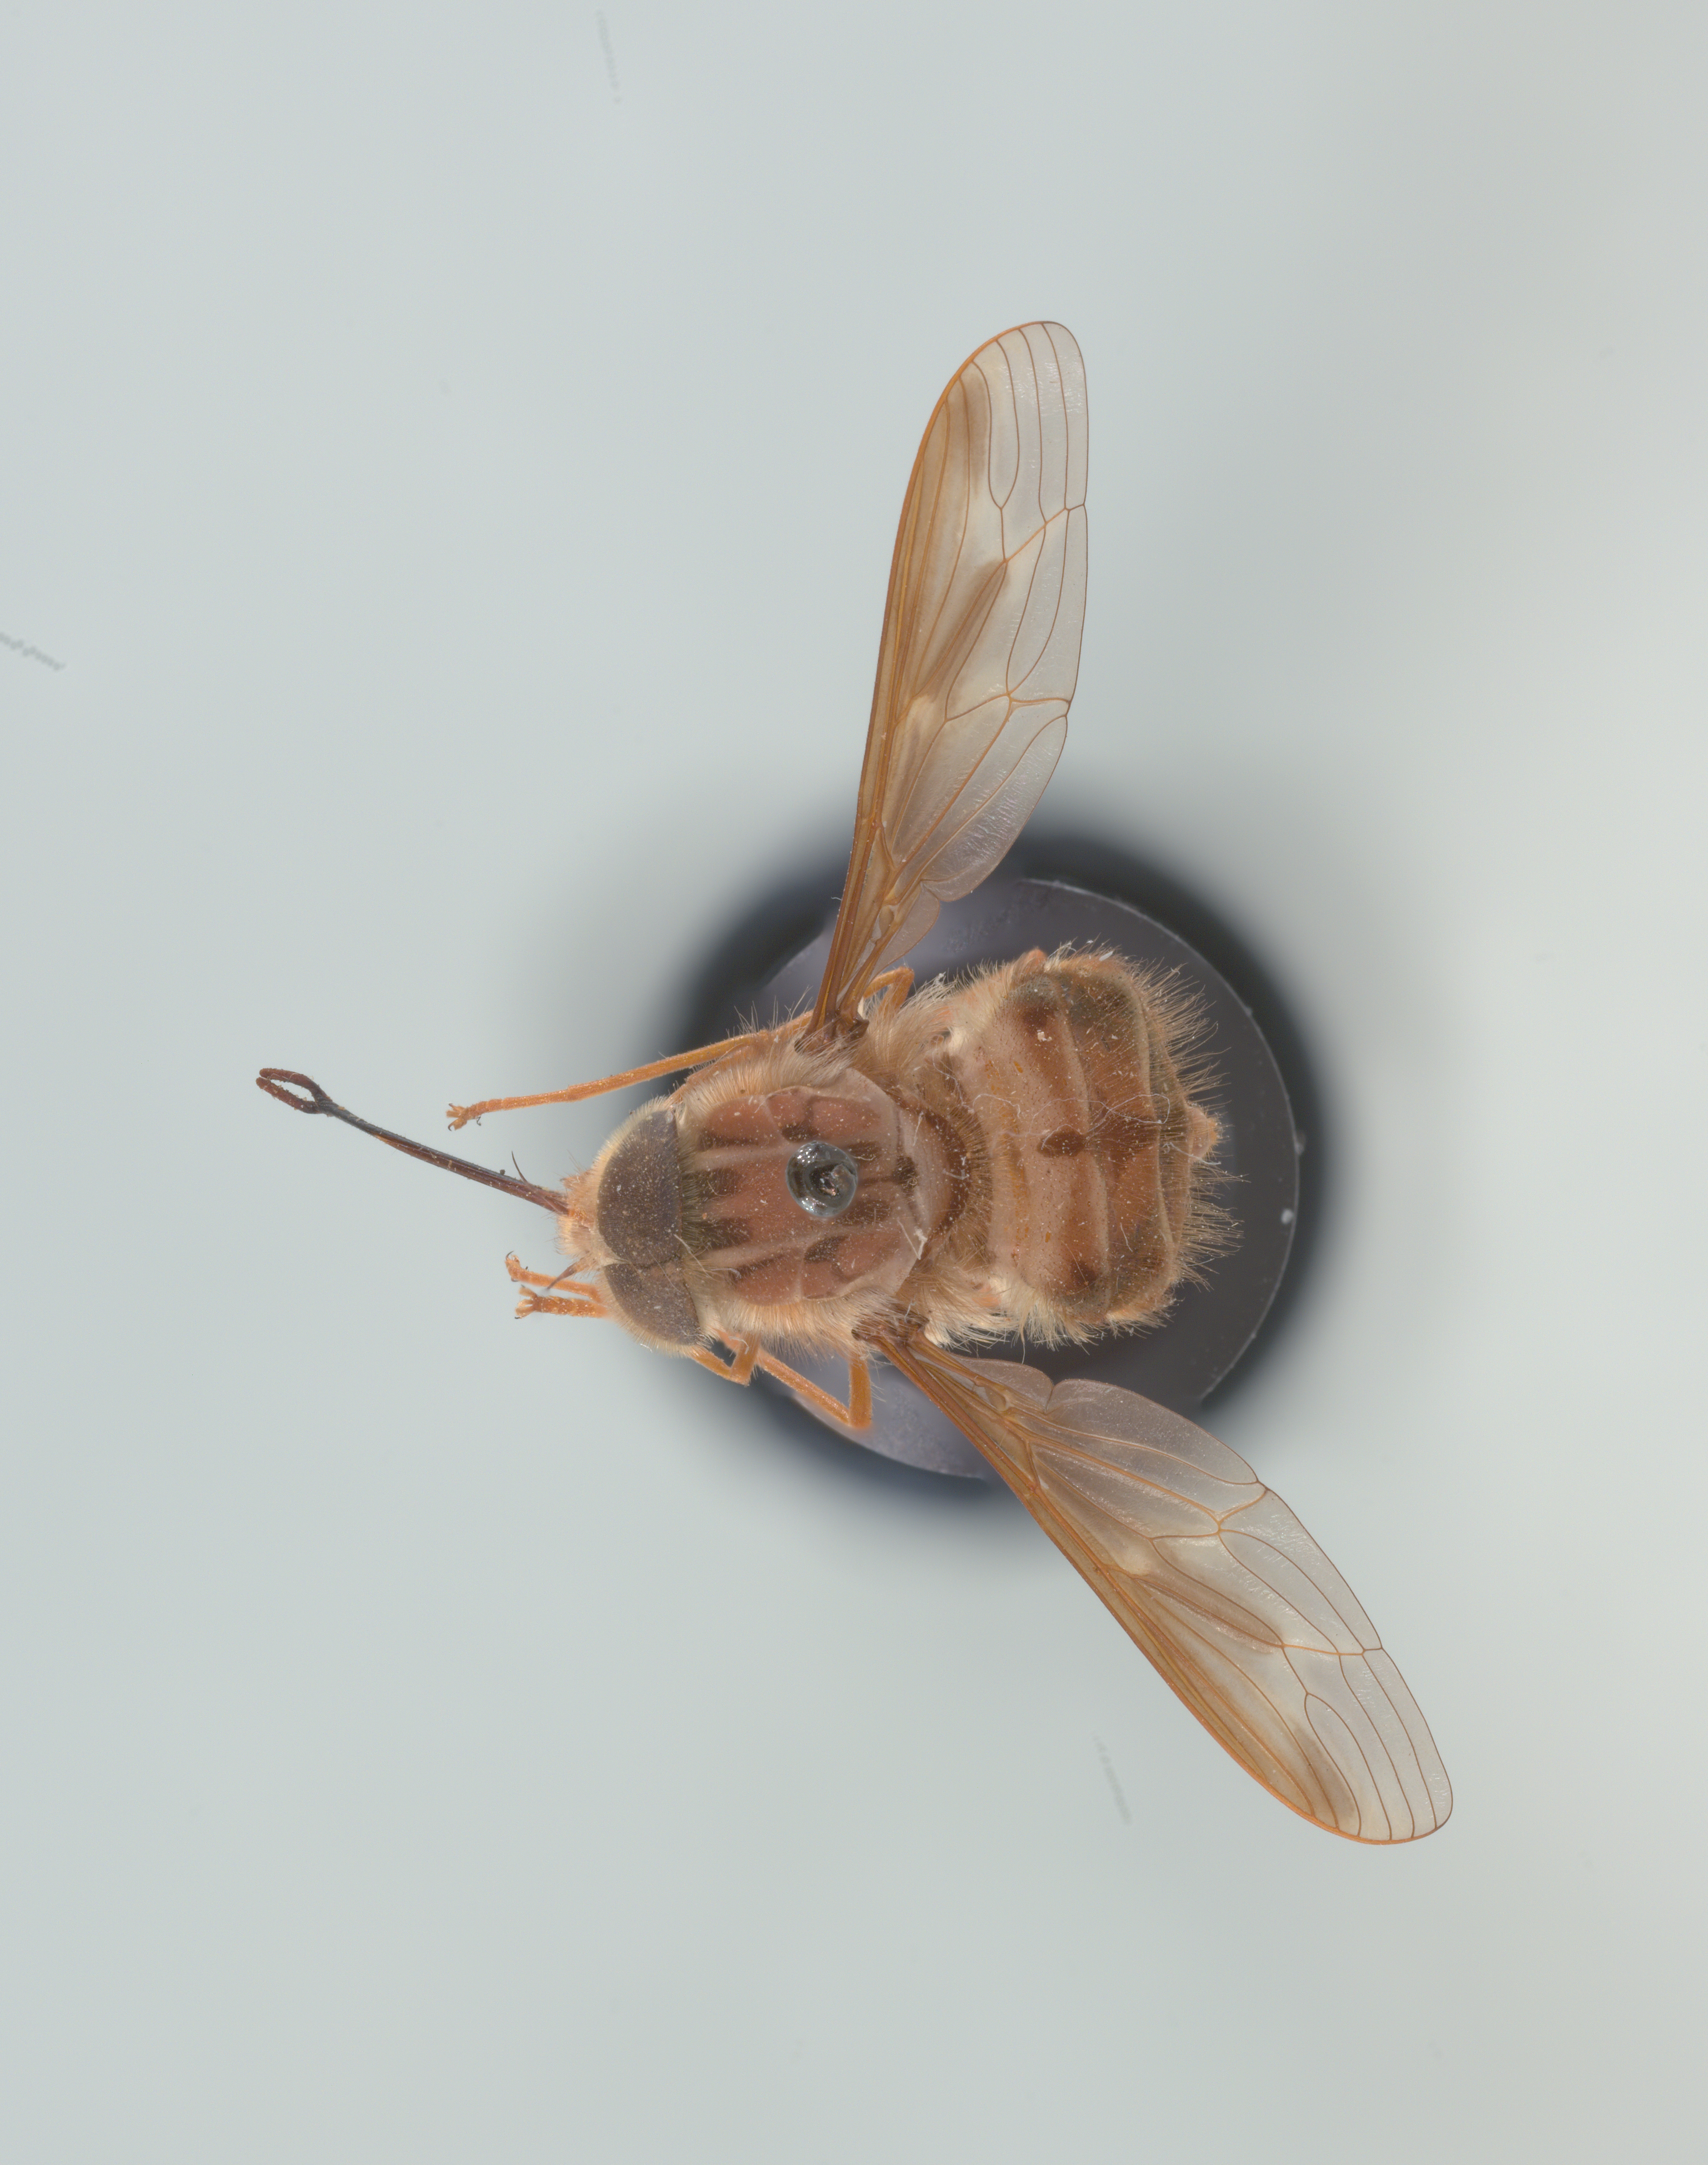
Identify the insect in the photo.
Hirmoneura nubipennis (also Trichophthalma nubipennis)
